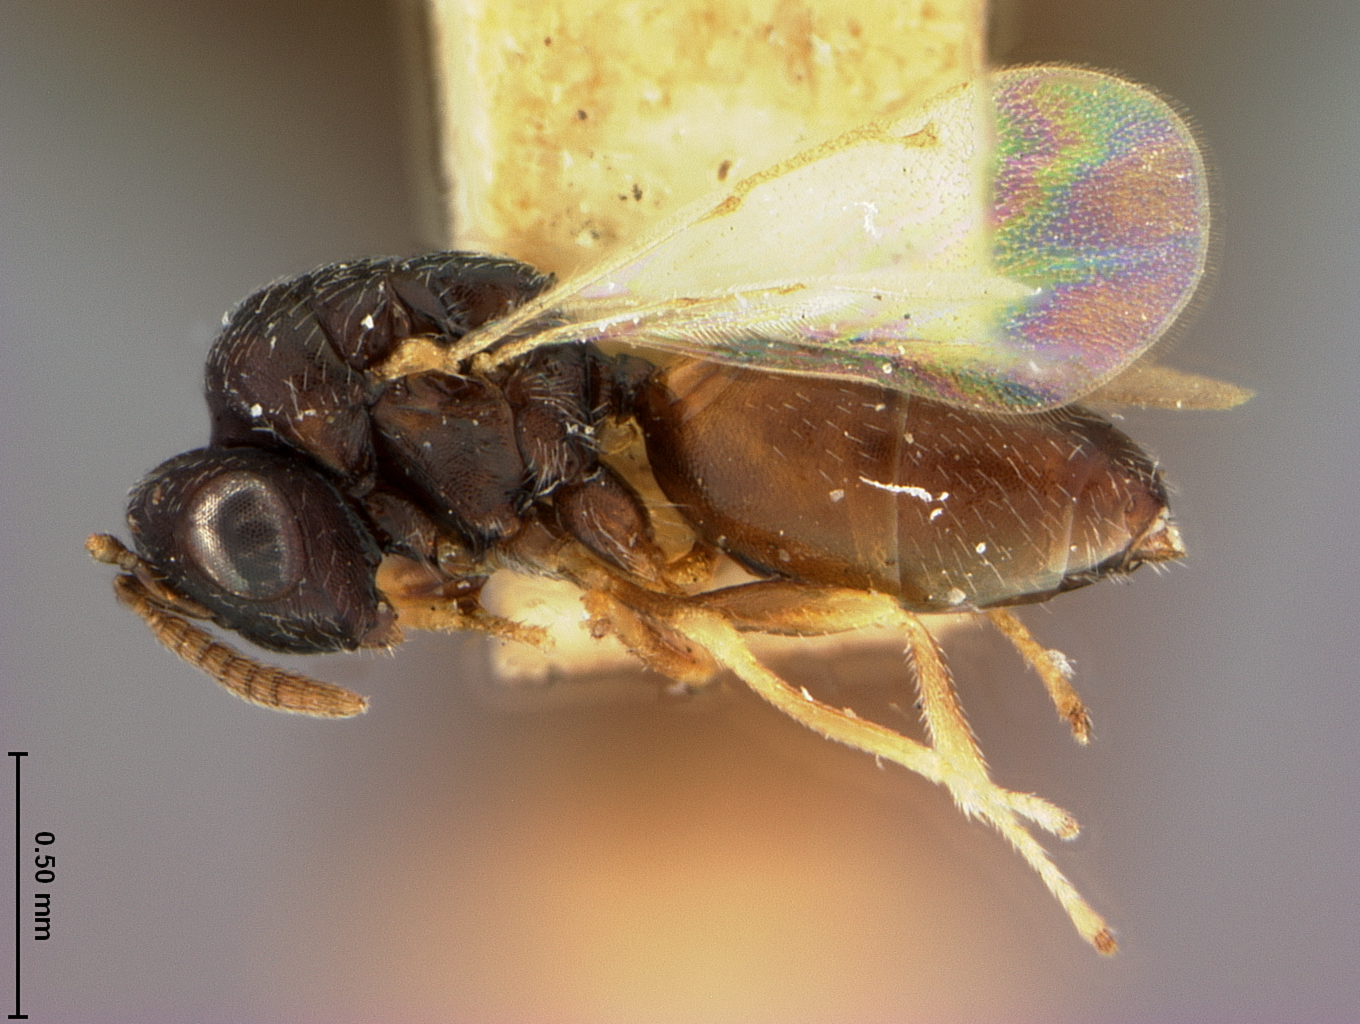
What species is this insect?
Rileya cecidomyiae
